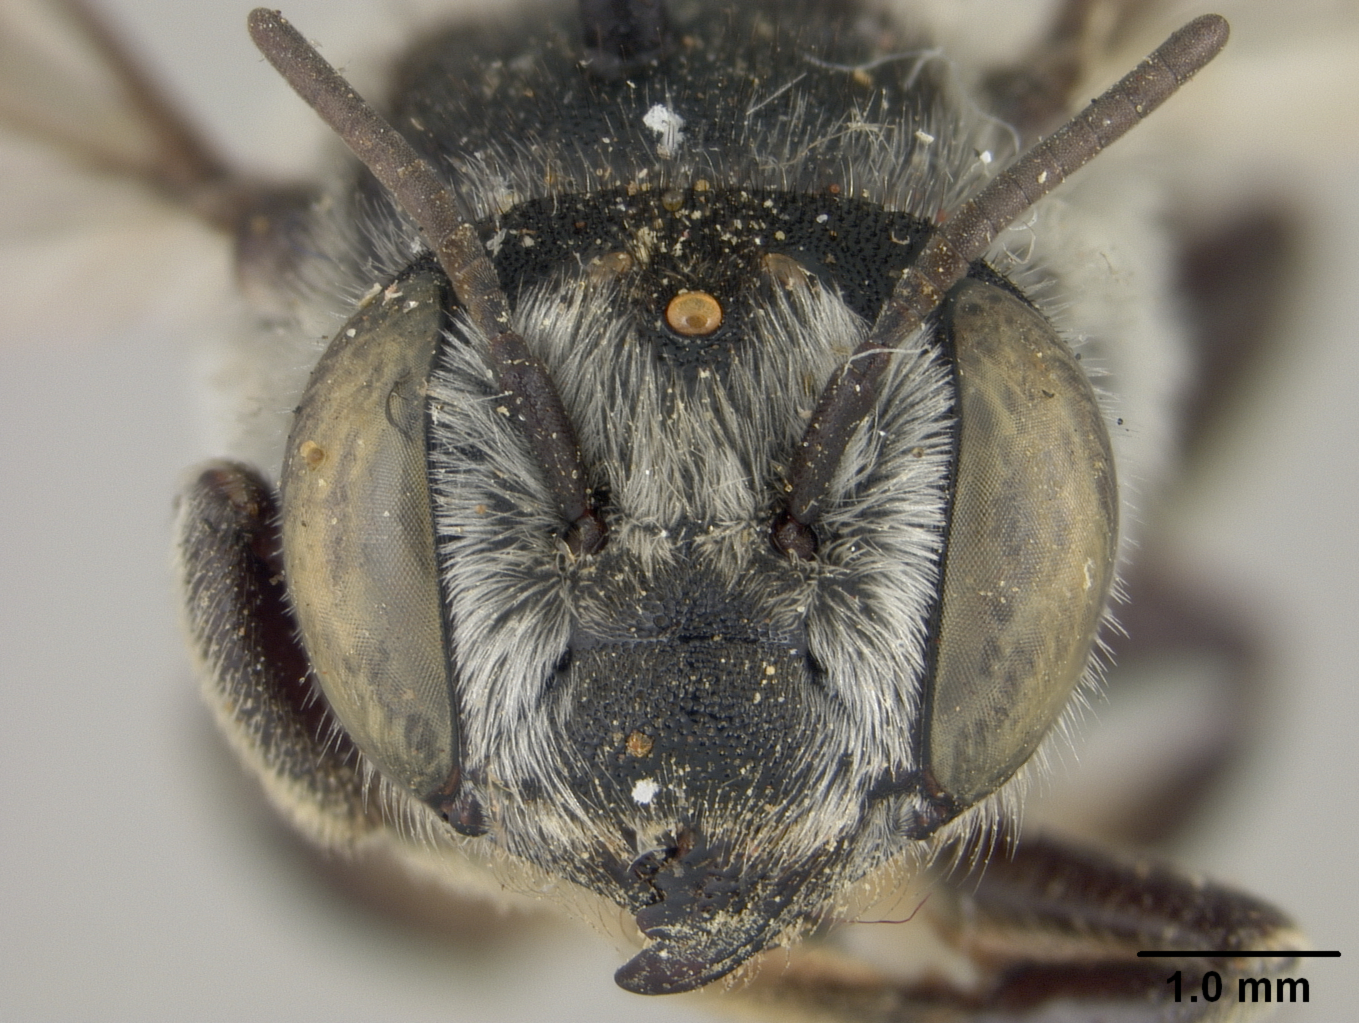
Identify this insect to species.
Megachile integrella
